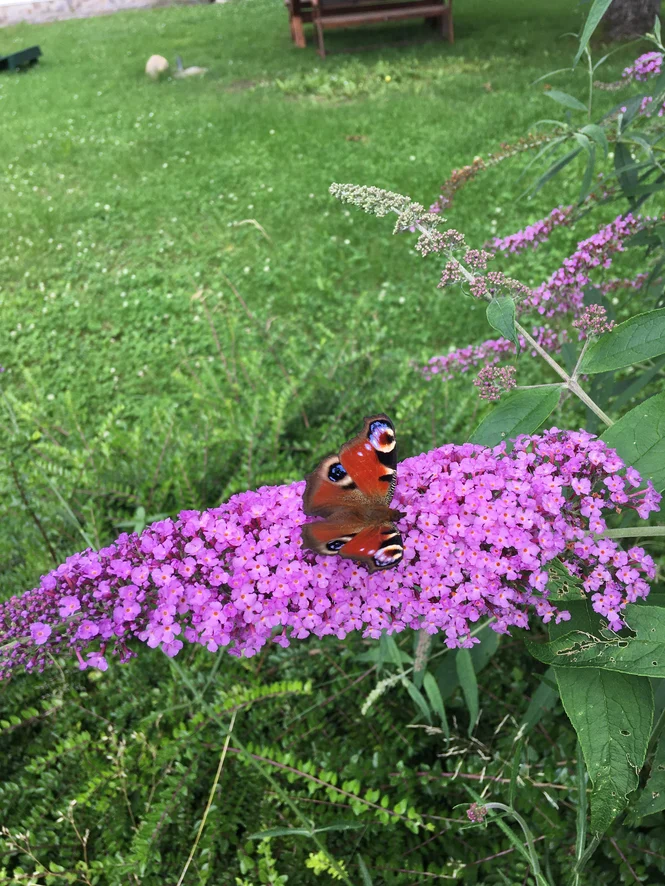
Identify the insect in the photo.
Aglais io
